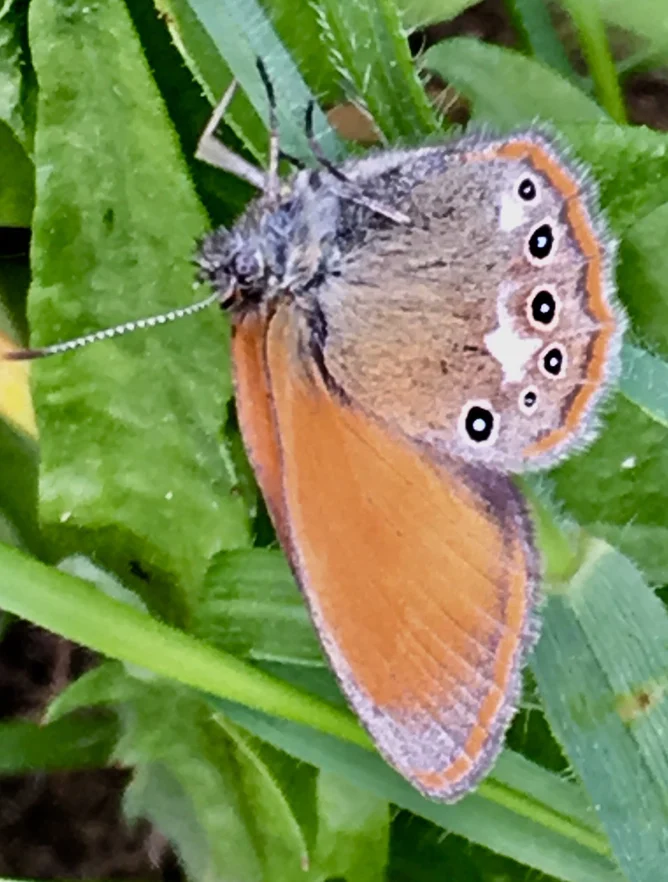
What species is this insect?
Coenonympha glycerion (also Coenonympha iphis)
